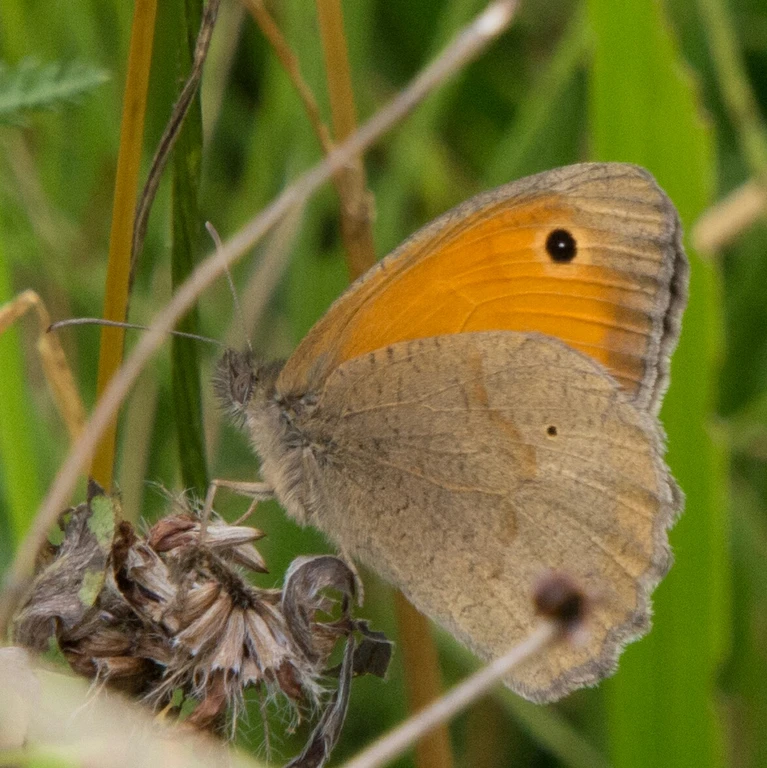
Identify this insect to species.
Maniola jurtina
